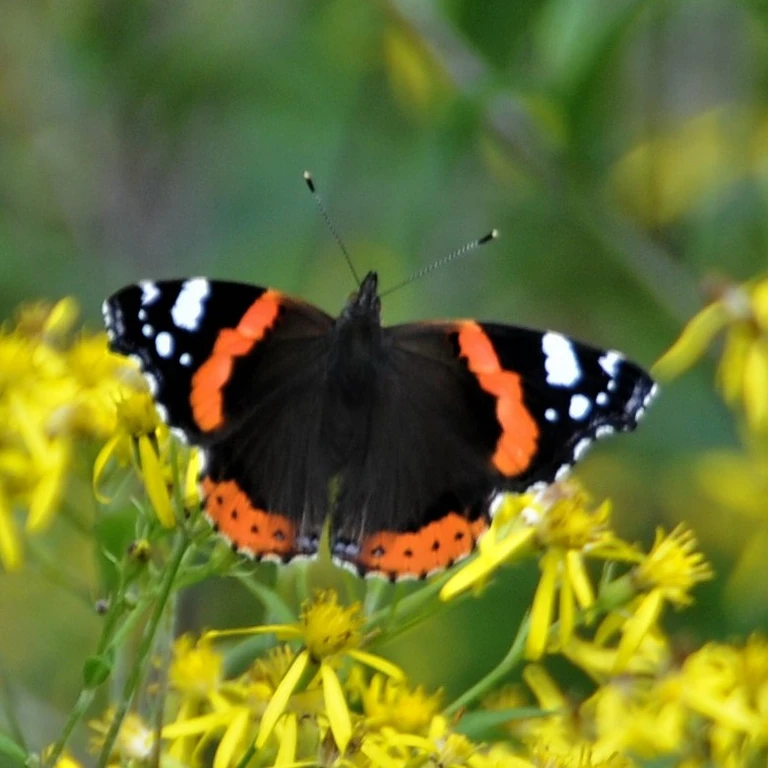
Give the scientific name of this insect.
Vanessa atalanta
